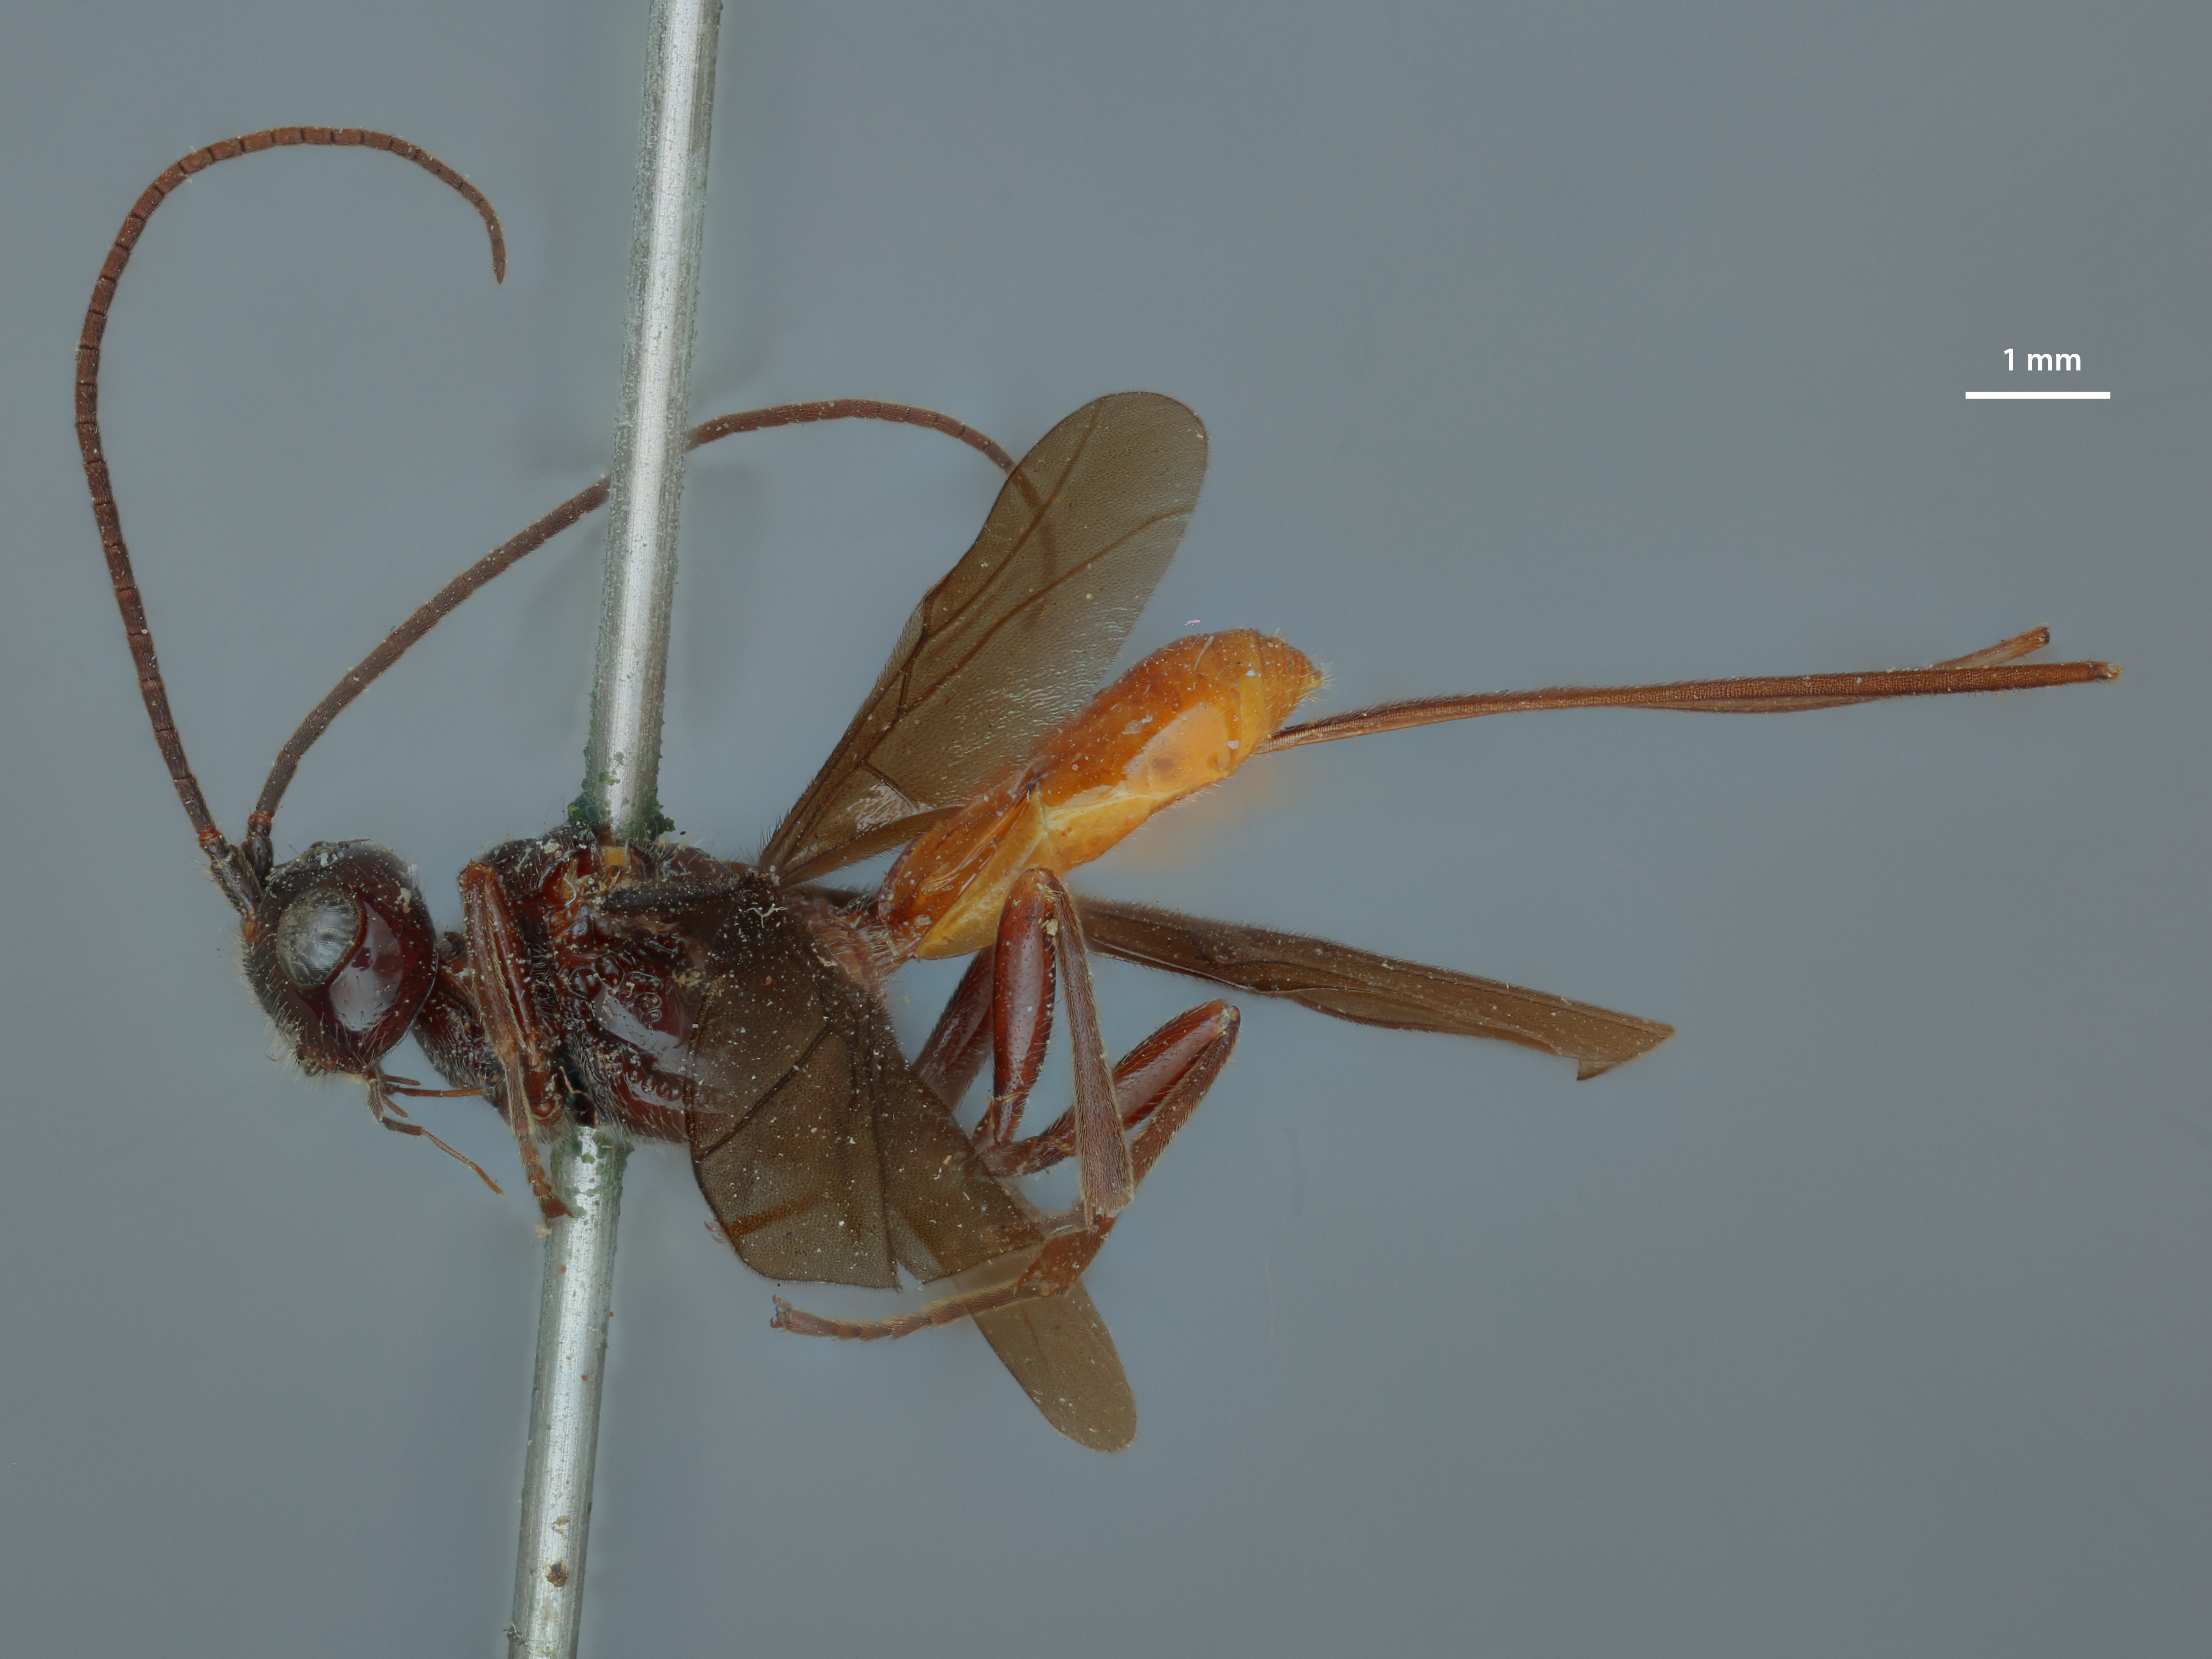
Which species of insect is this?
Promachus sanguineiventris
